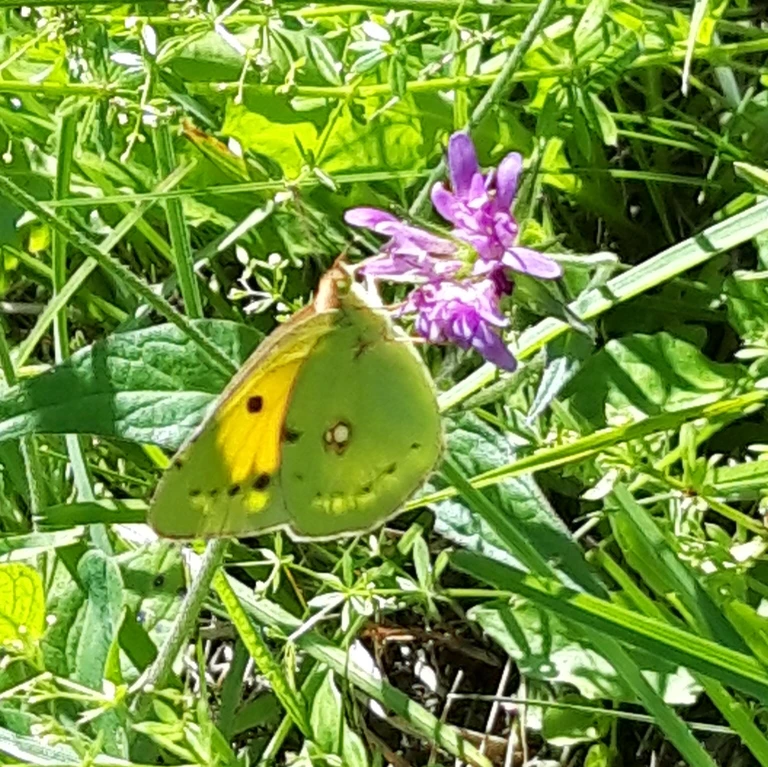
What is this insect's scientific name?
Colias croceus
